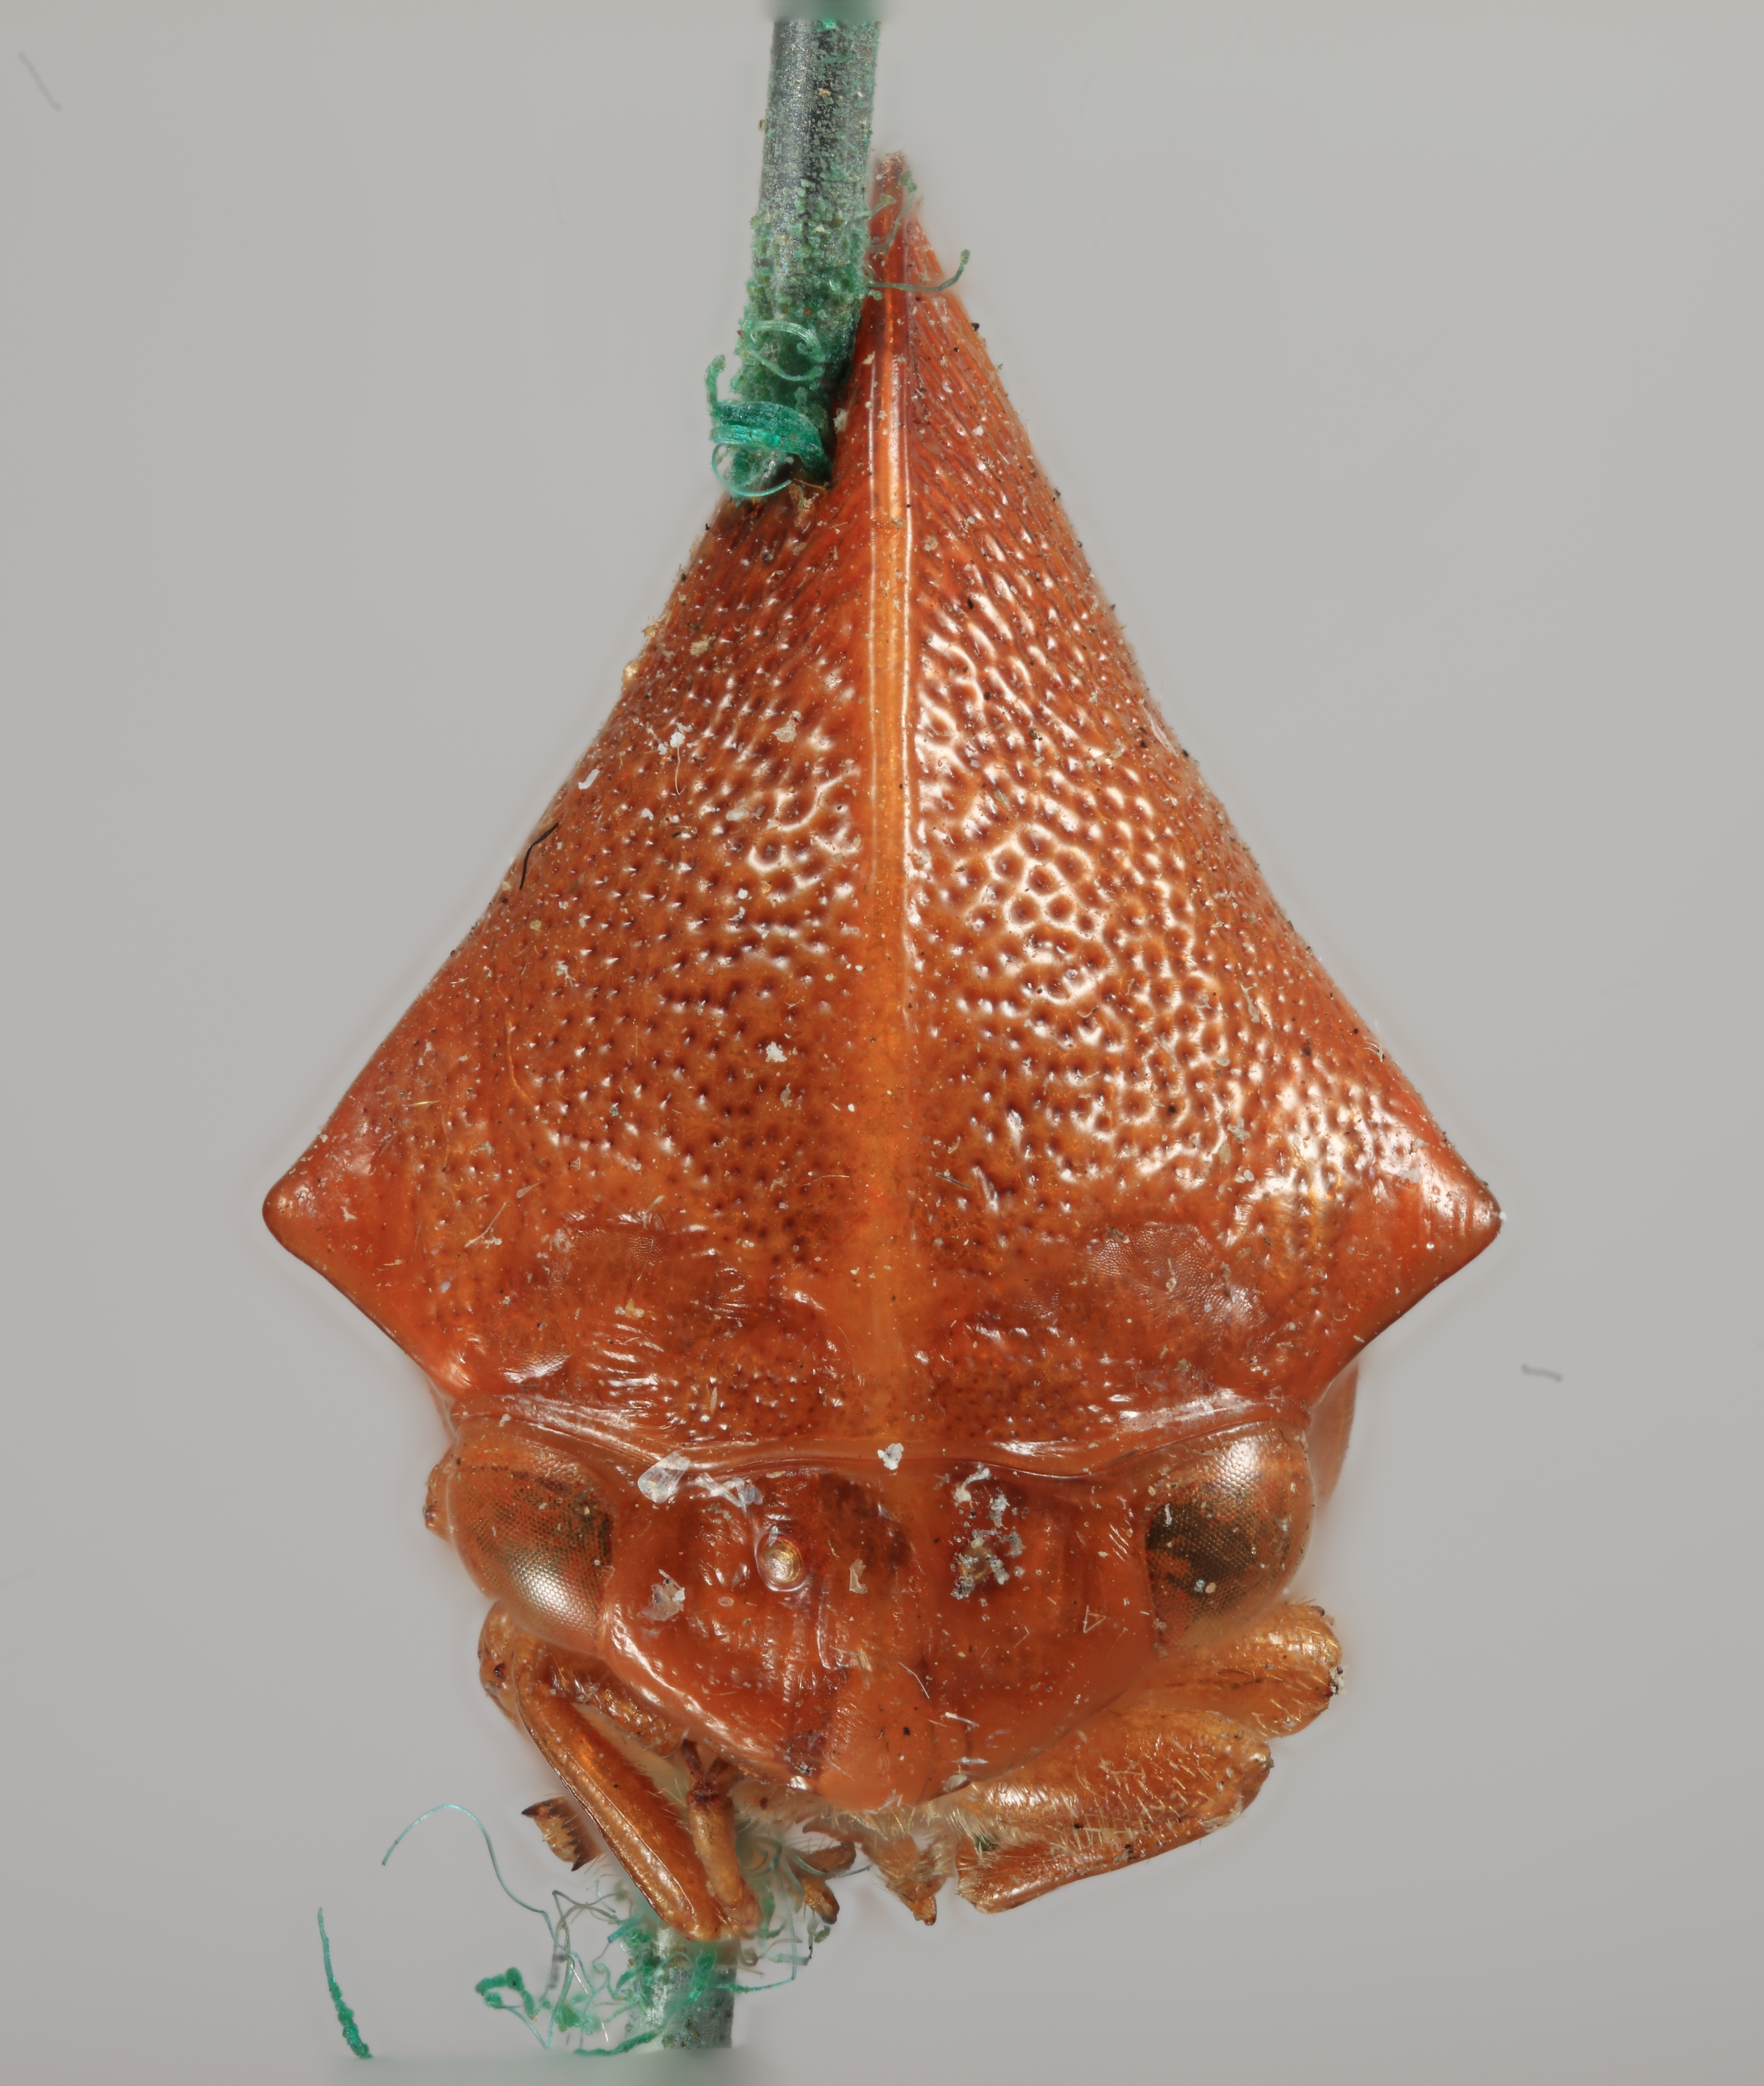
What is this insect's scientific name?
Cymbomorpha convexa
